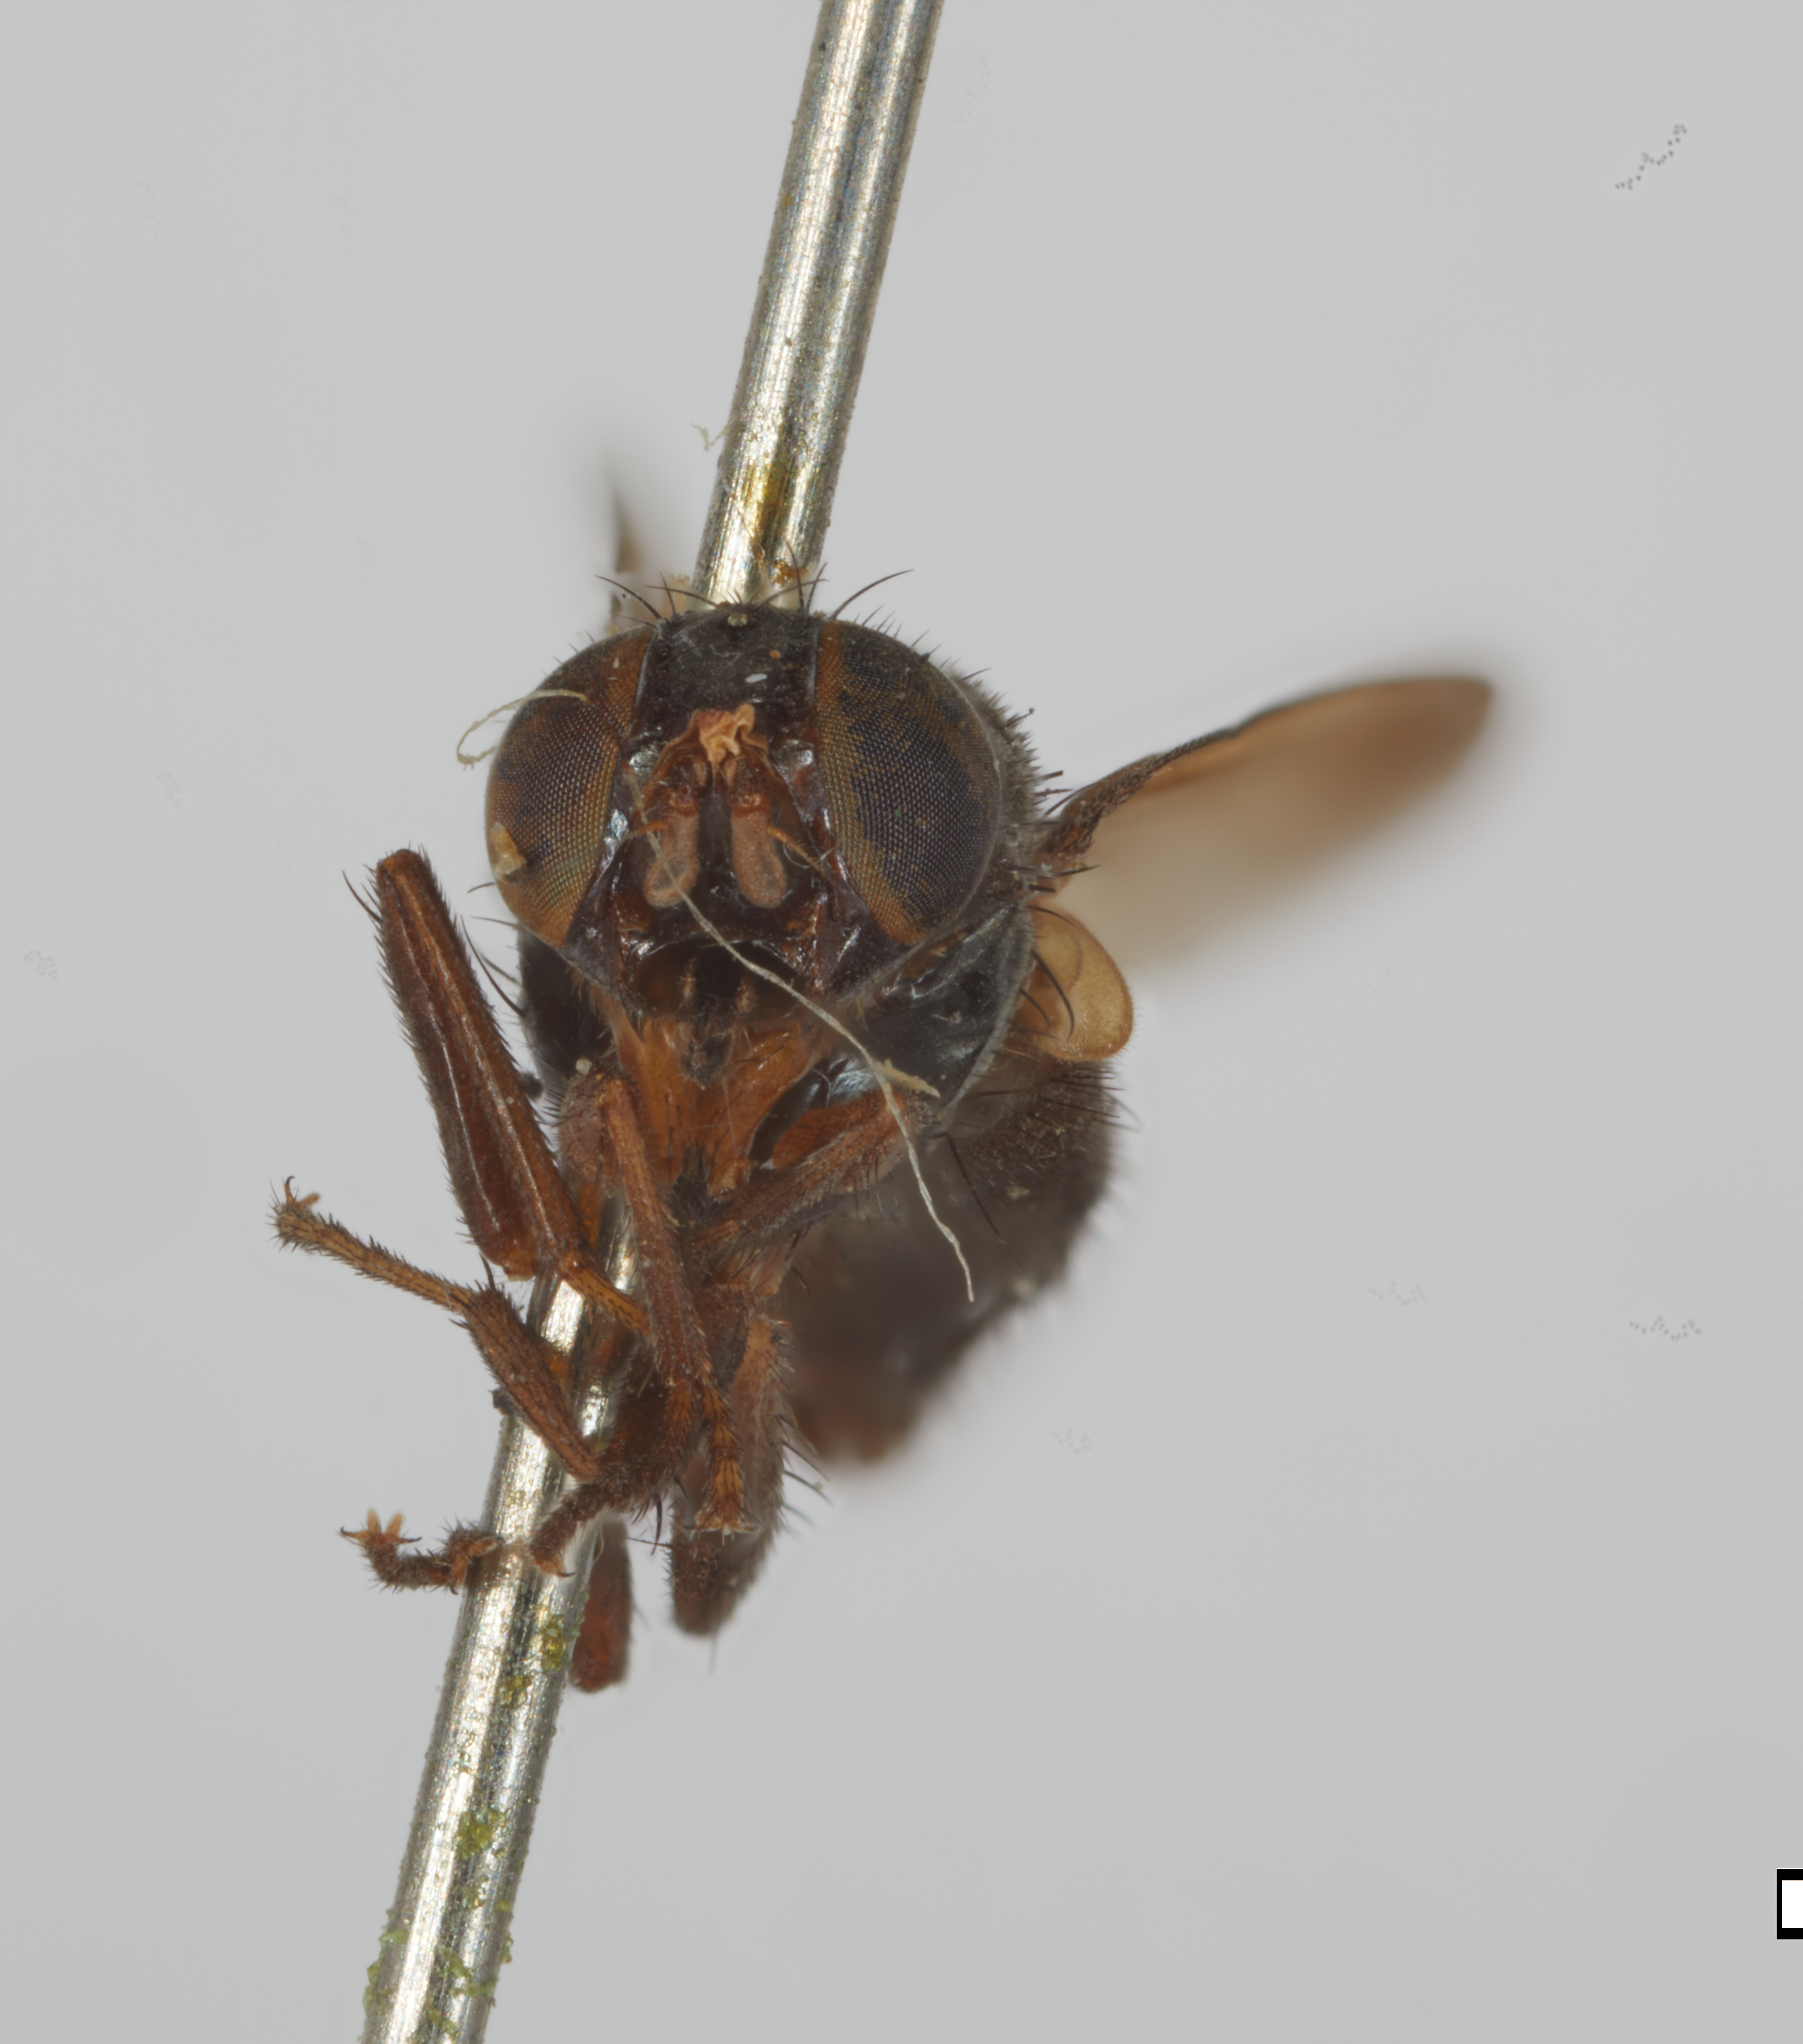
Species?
Sumatria latifrons
